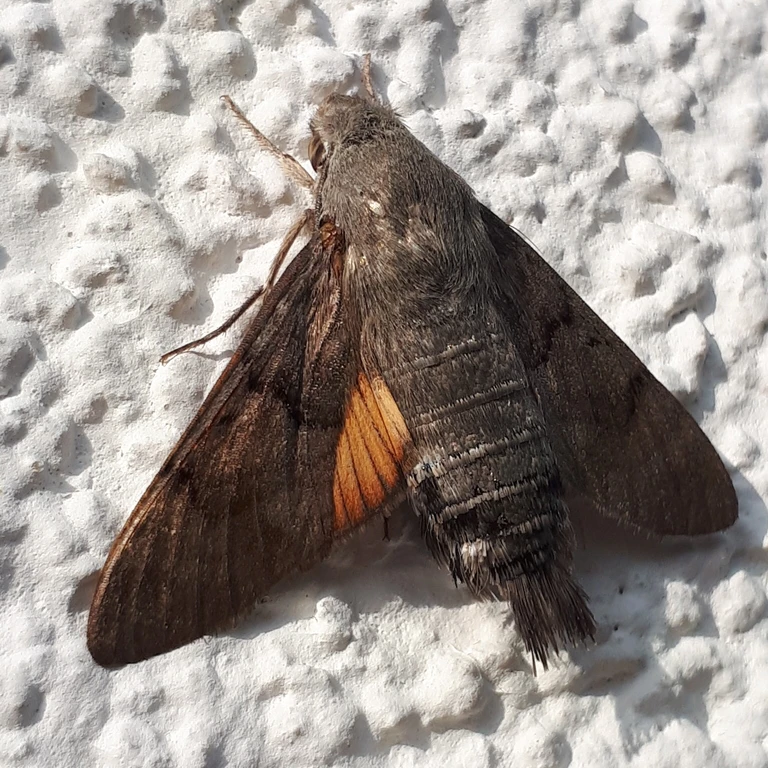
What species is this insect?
Macroglossum stellatarum
